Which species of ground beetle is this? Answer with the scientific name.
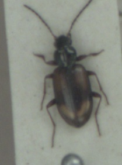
Bembidion femoratum
